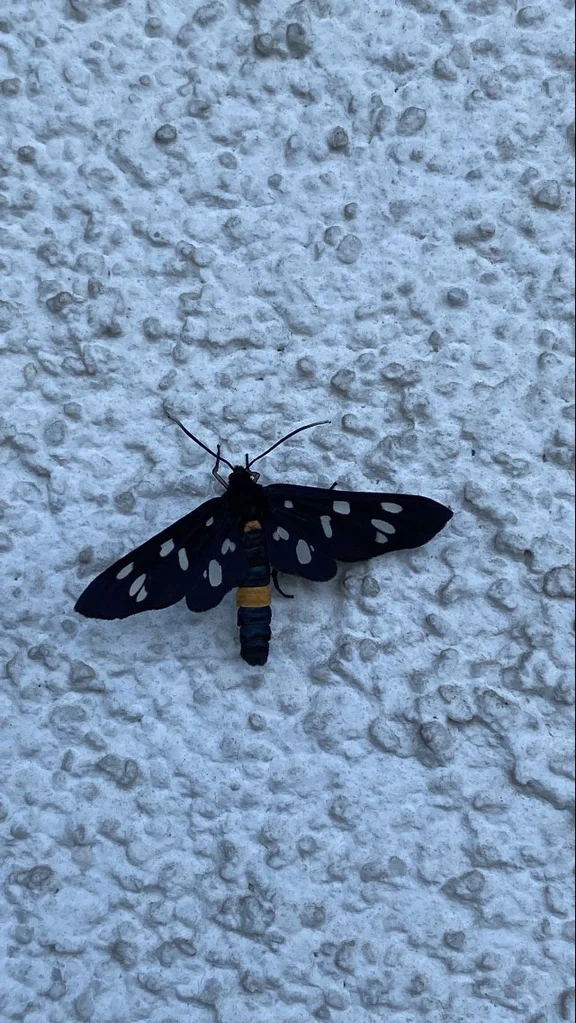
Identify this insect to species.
Amata phegea
